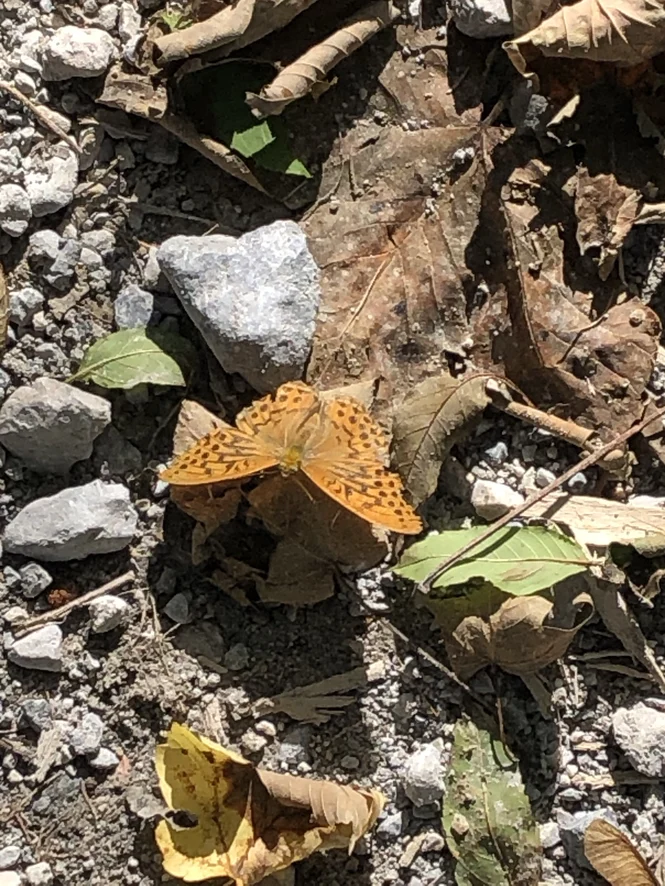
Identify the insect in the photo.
Argynnis paphia
